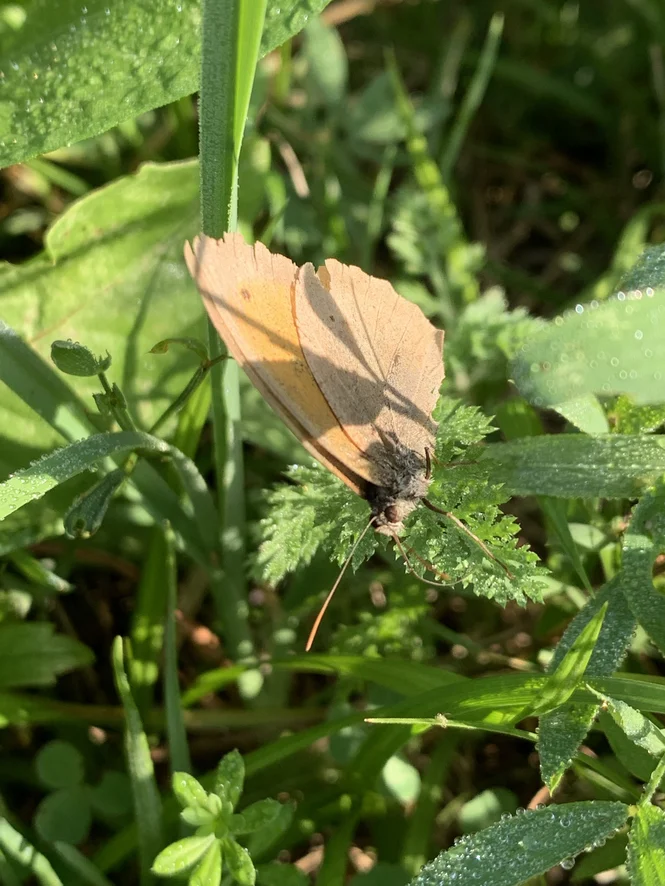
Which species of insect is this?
Maniola jurtina
